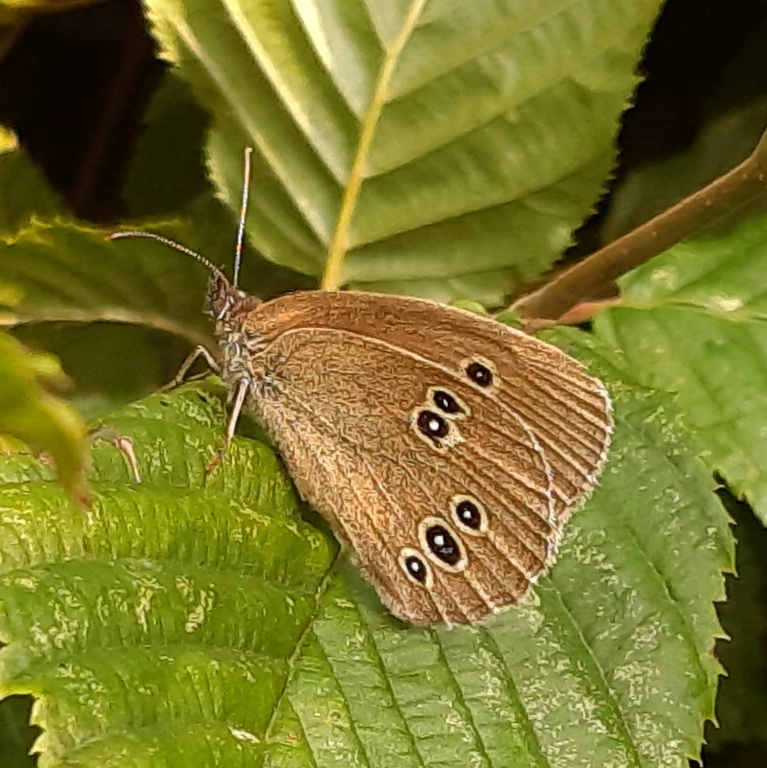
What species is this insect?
Aphantopus hyperantus
